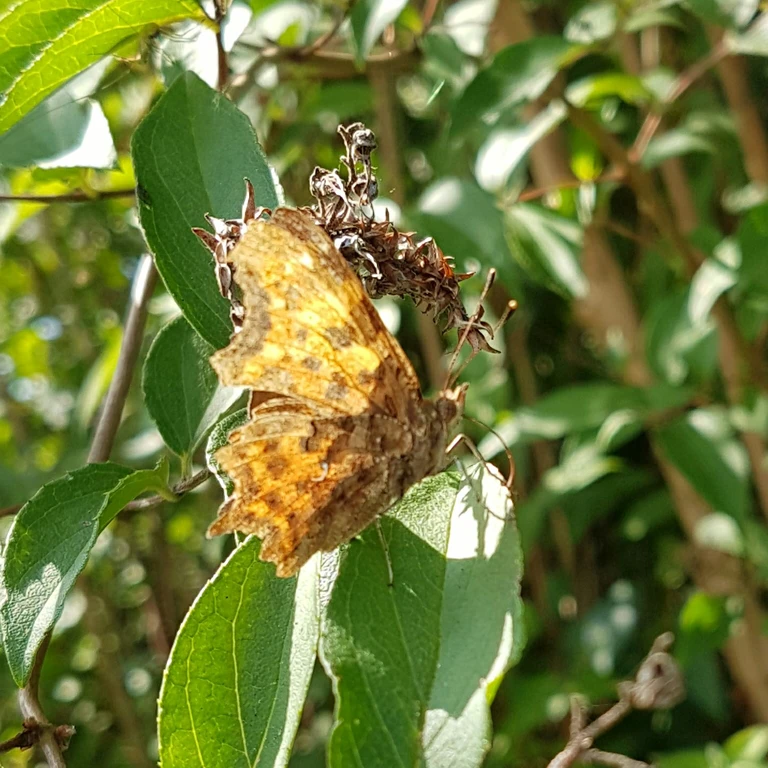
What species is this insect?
Polygonia c-album
